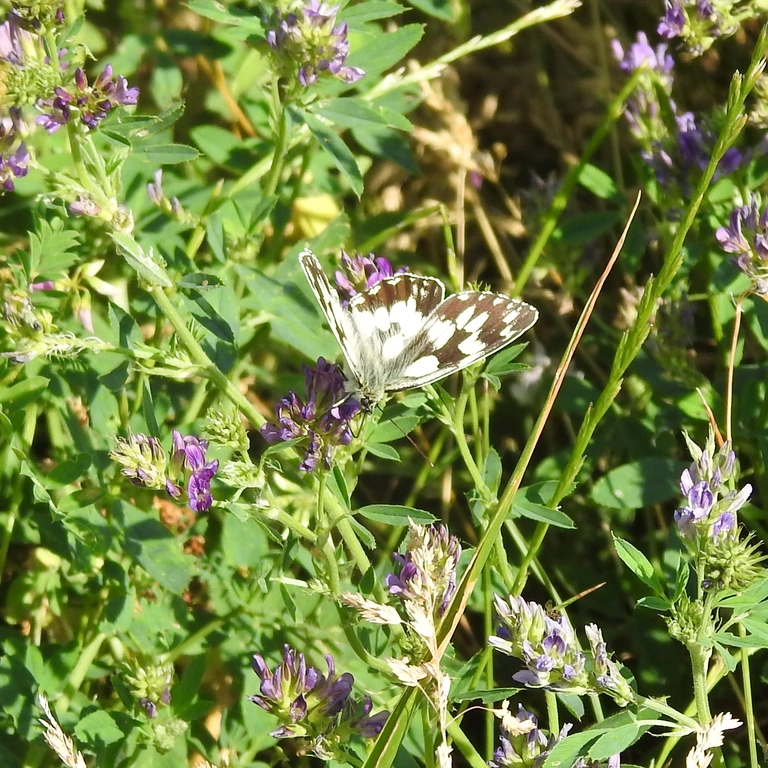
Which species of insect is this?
Melanargia galathea
